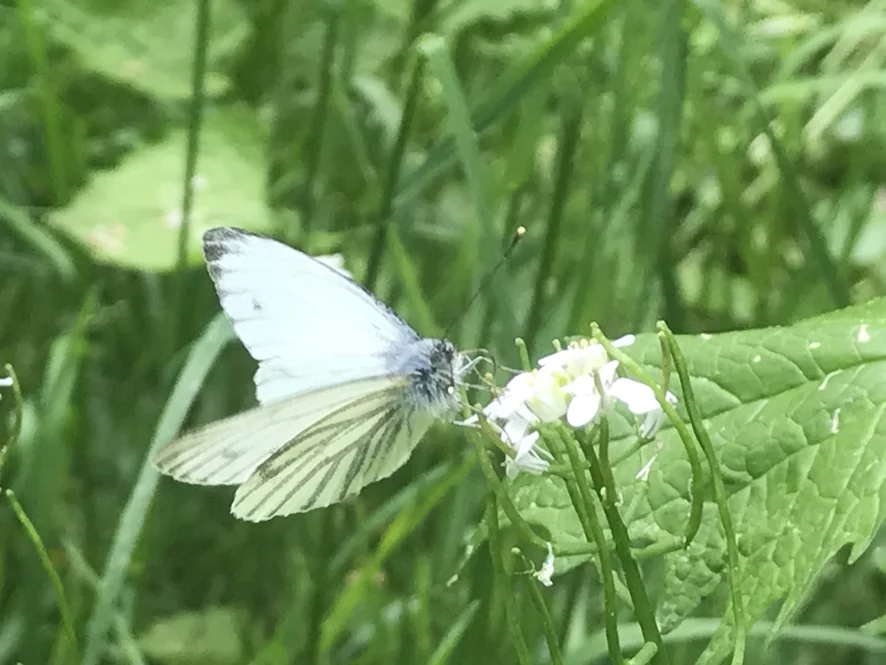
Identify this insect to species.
Pieris napi
